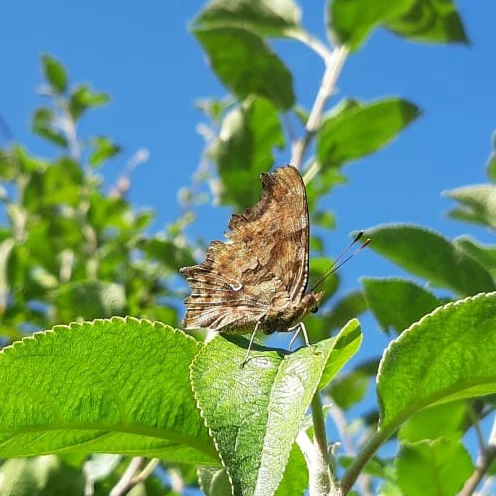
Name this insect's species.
Polygonia c-album
